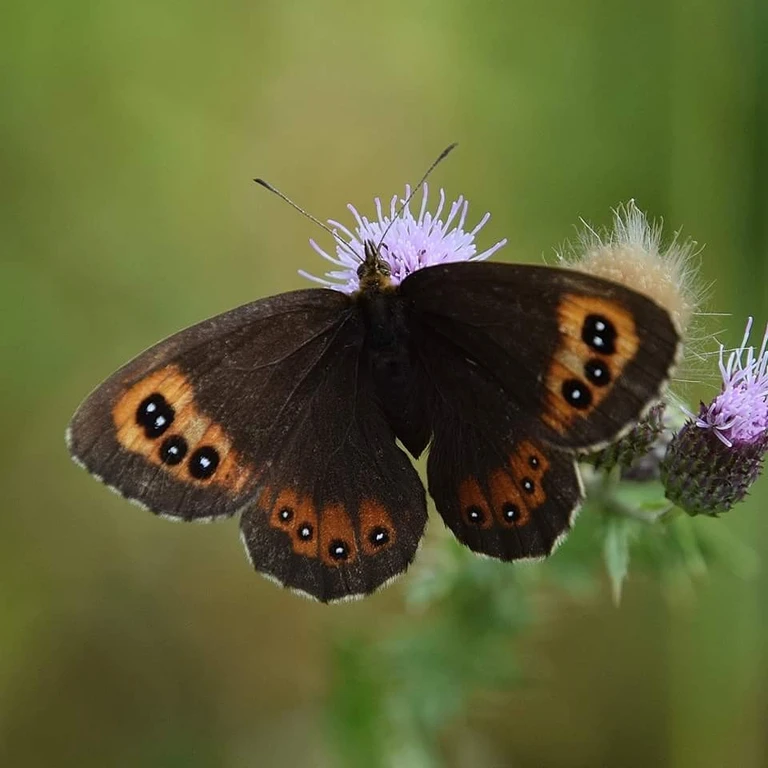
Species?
Erebia aethiops
